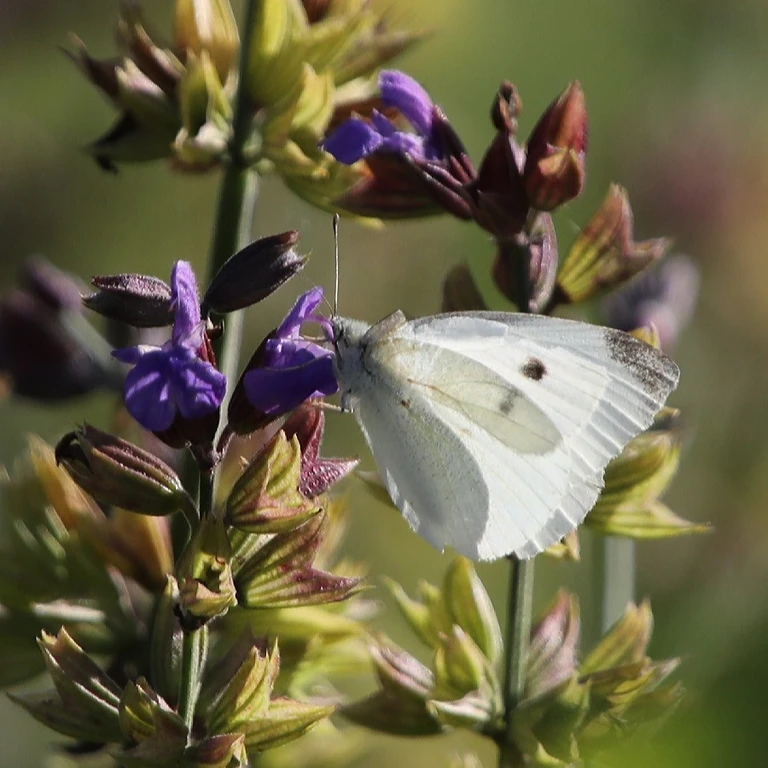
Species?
Pieris rapae
